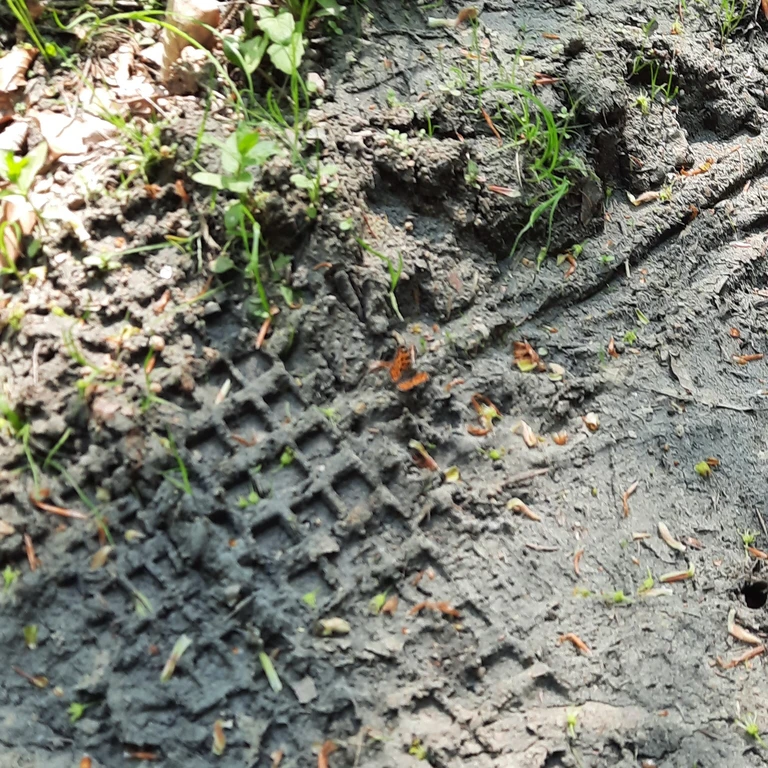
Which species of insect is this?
Araschnia levana
